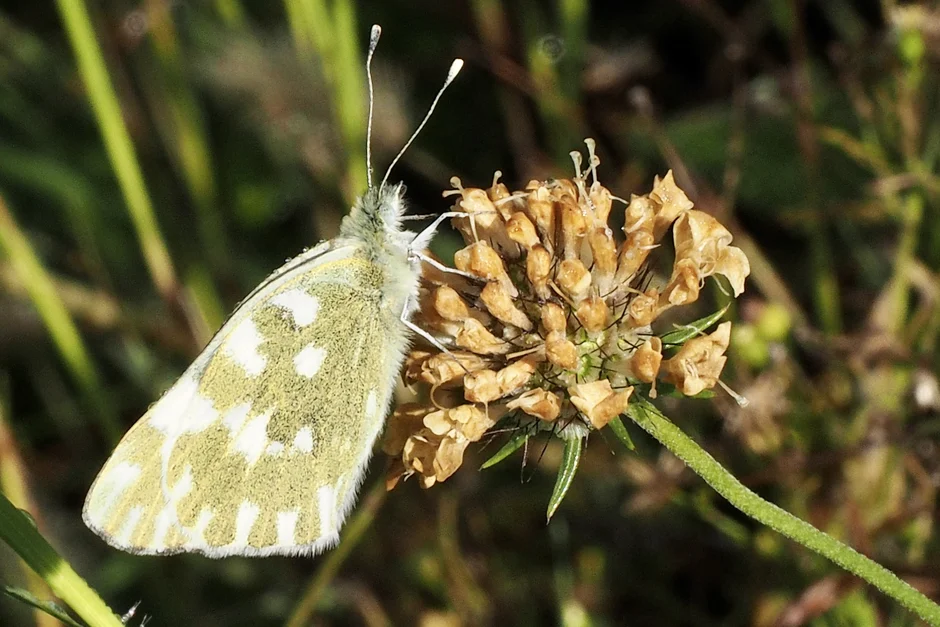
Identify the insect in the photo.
Pontia edusa
